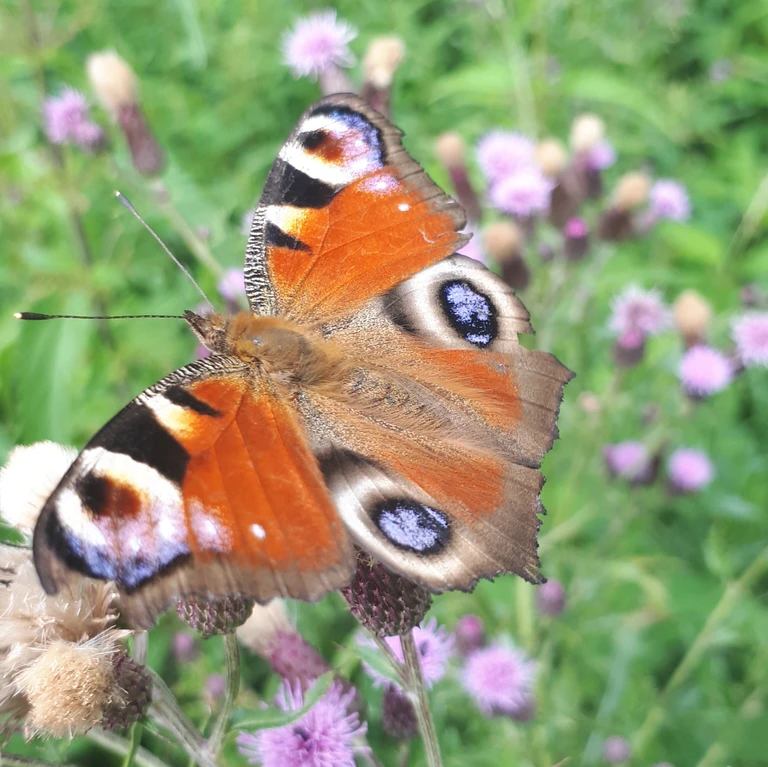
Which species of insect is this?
Aglais io
